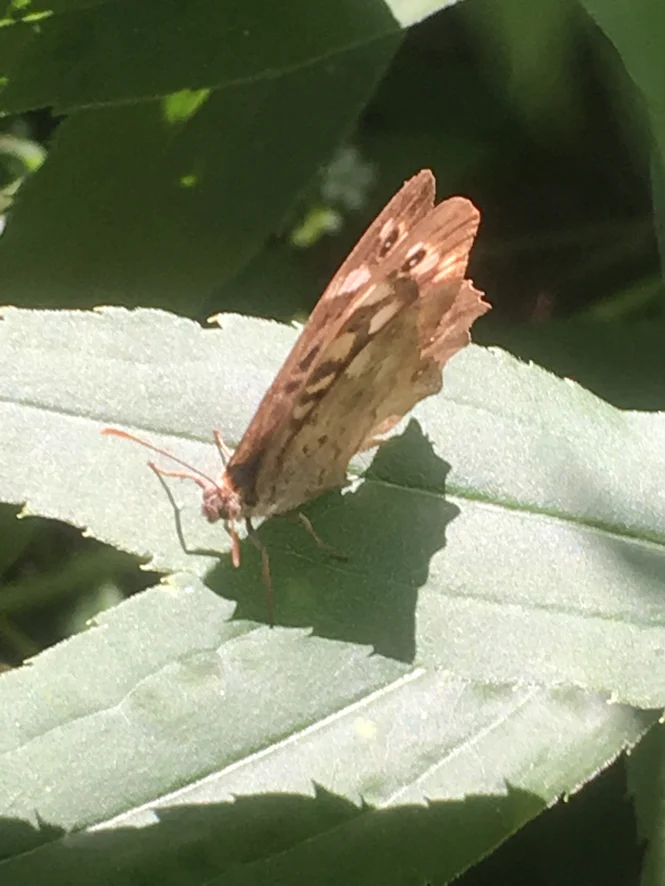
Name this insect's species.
Pararge aegeria
